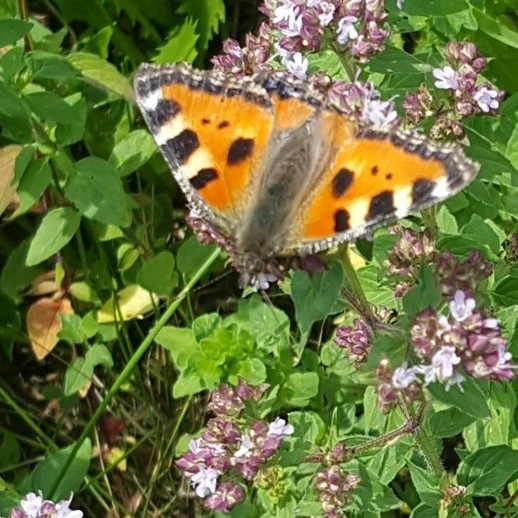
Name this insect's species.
Aglais urticae
